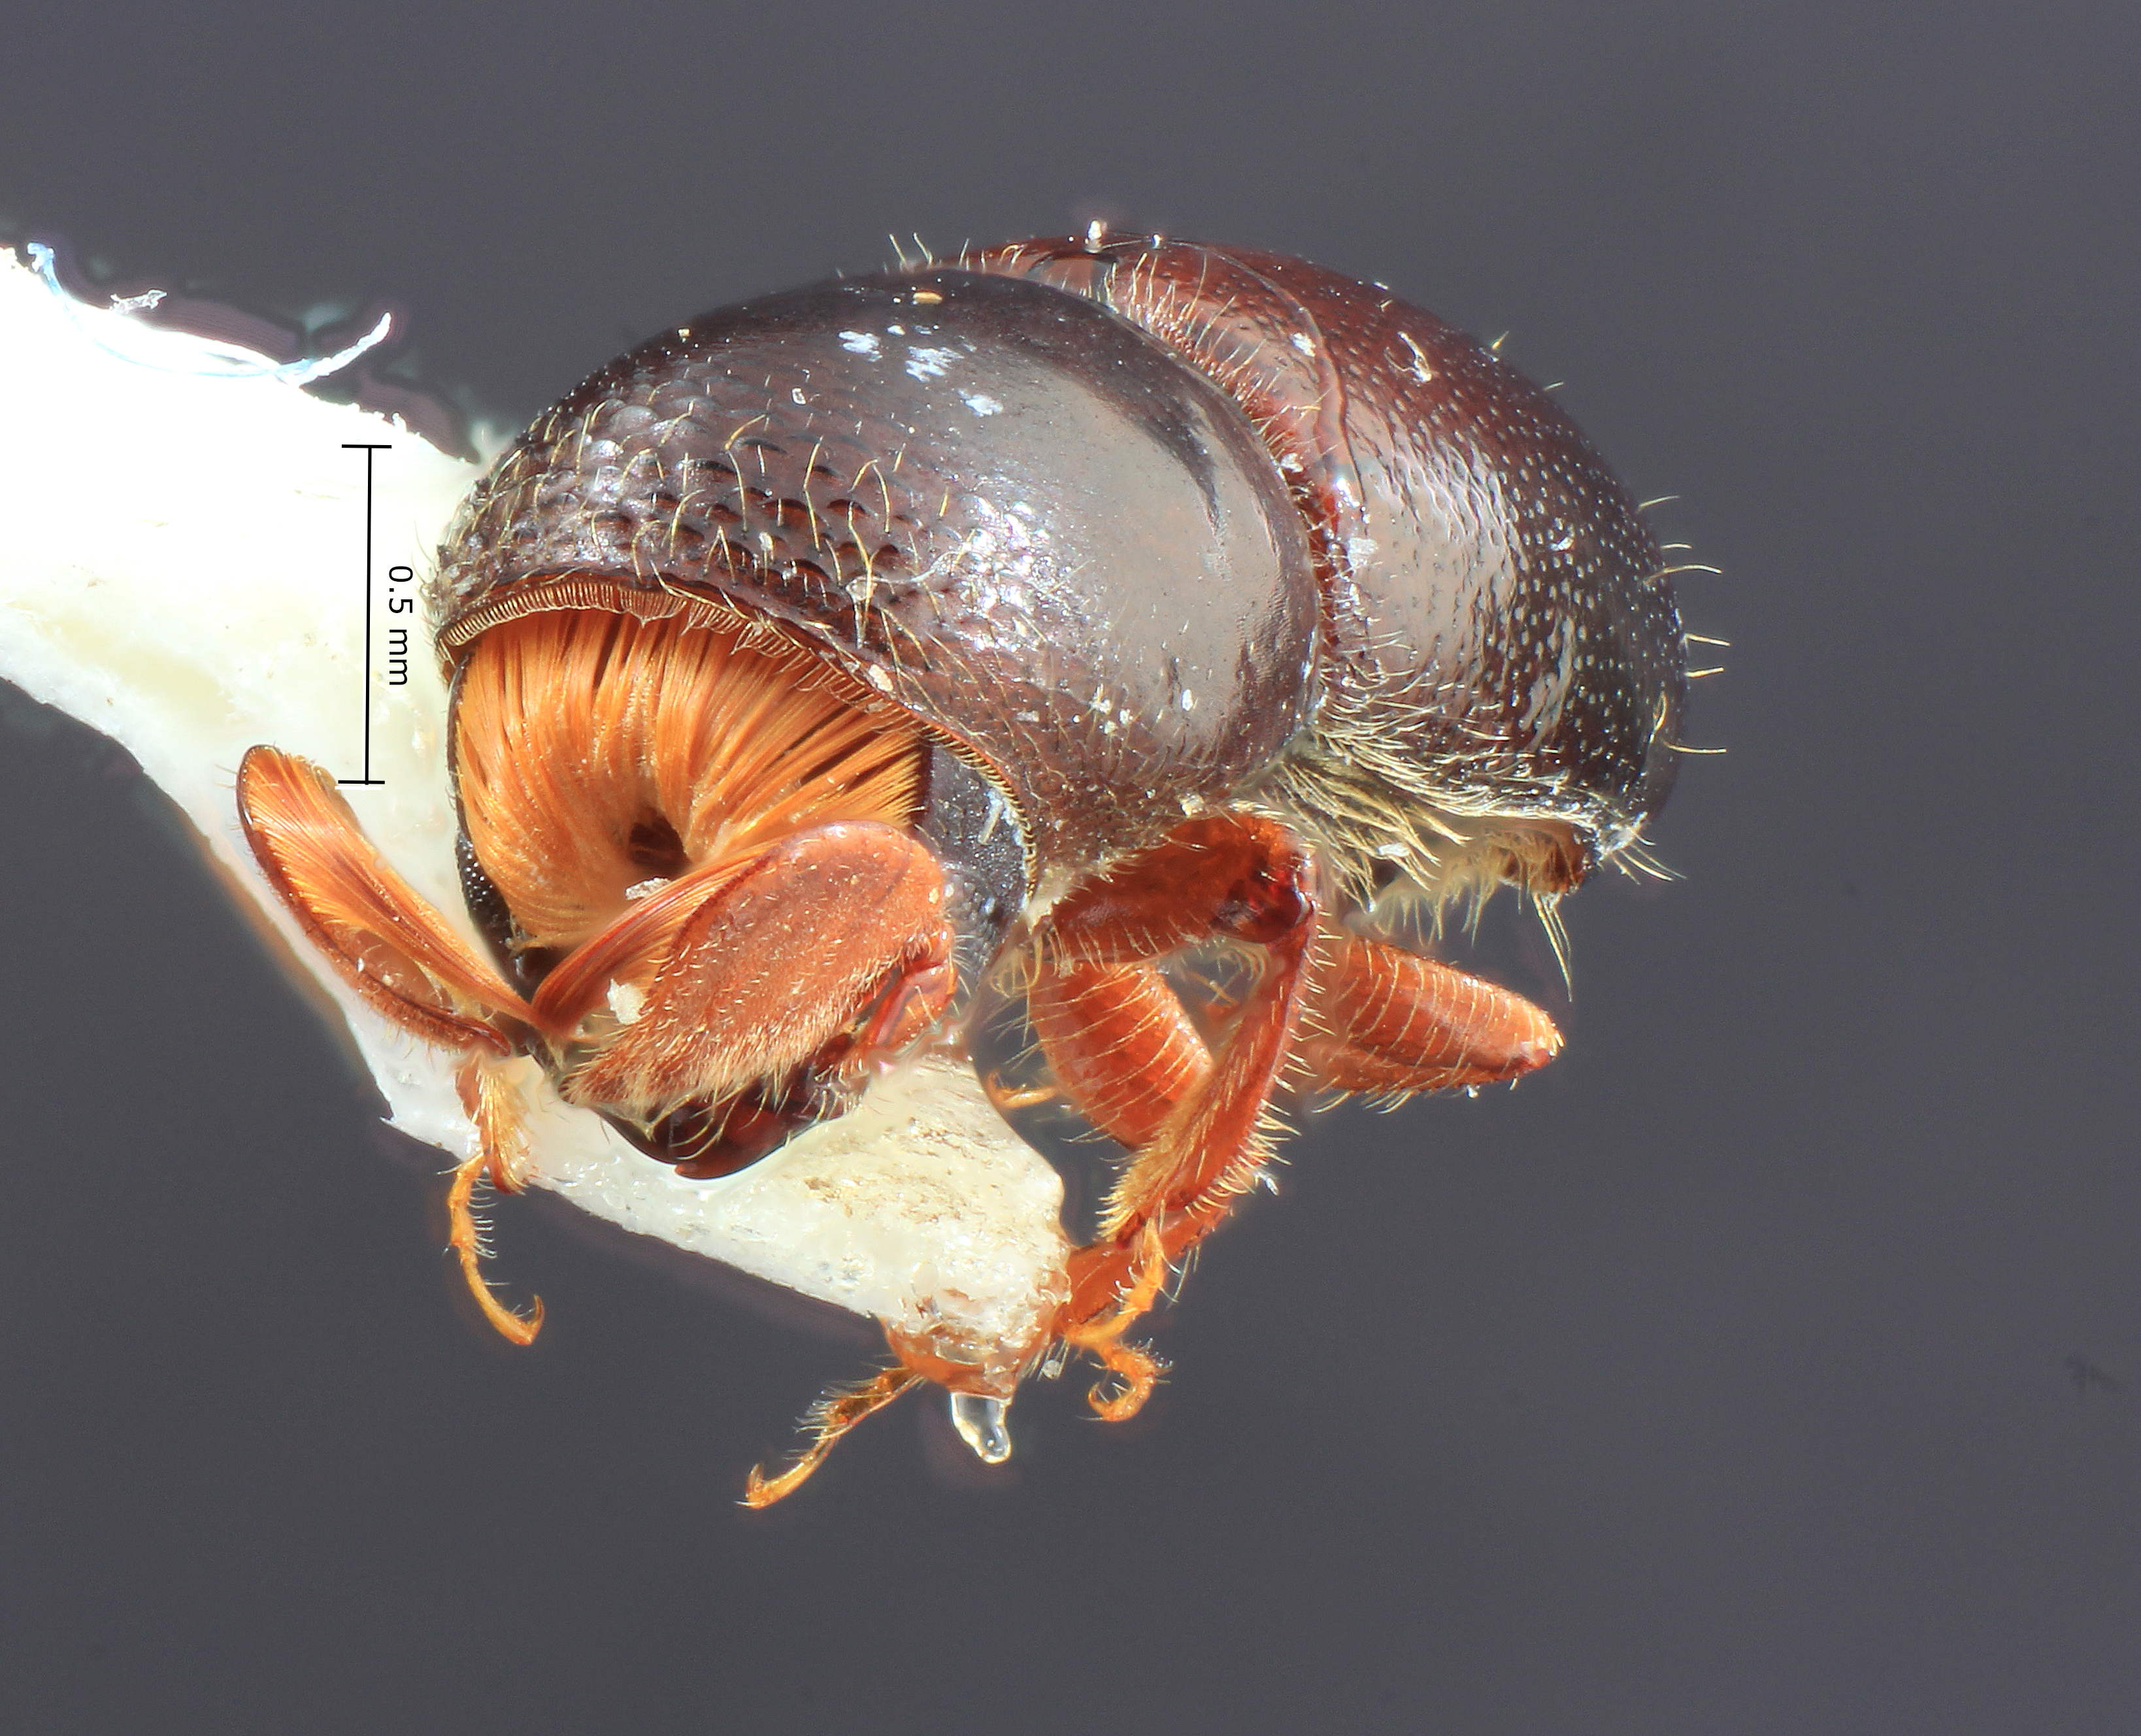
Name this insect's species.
Corthylus letzneri
